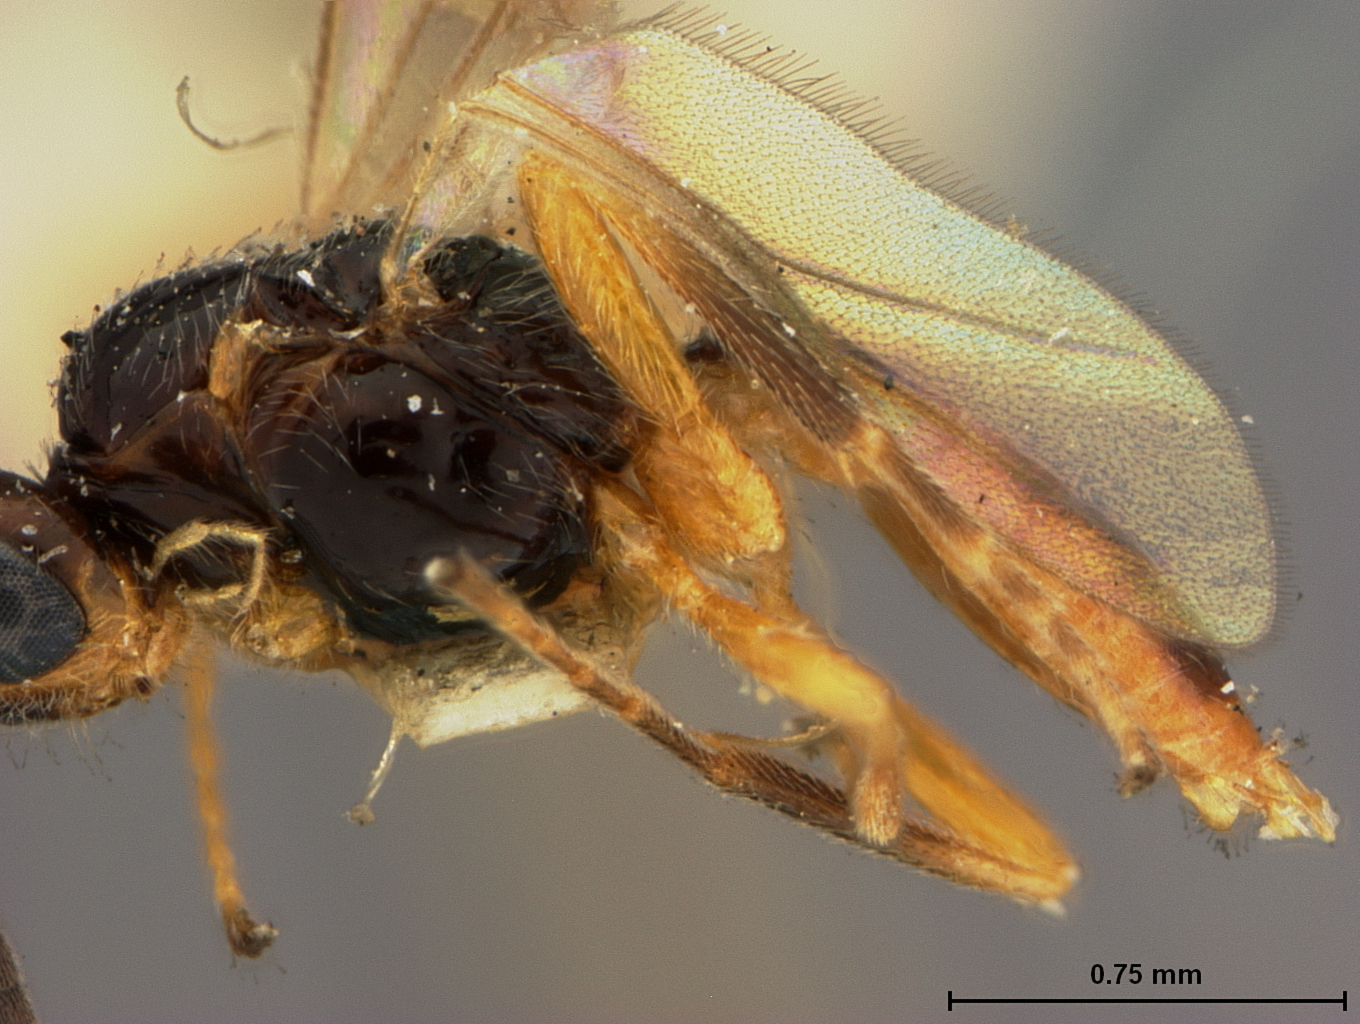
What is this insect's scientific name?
Bracon cookii
